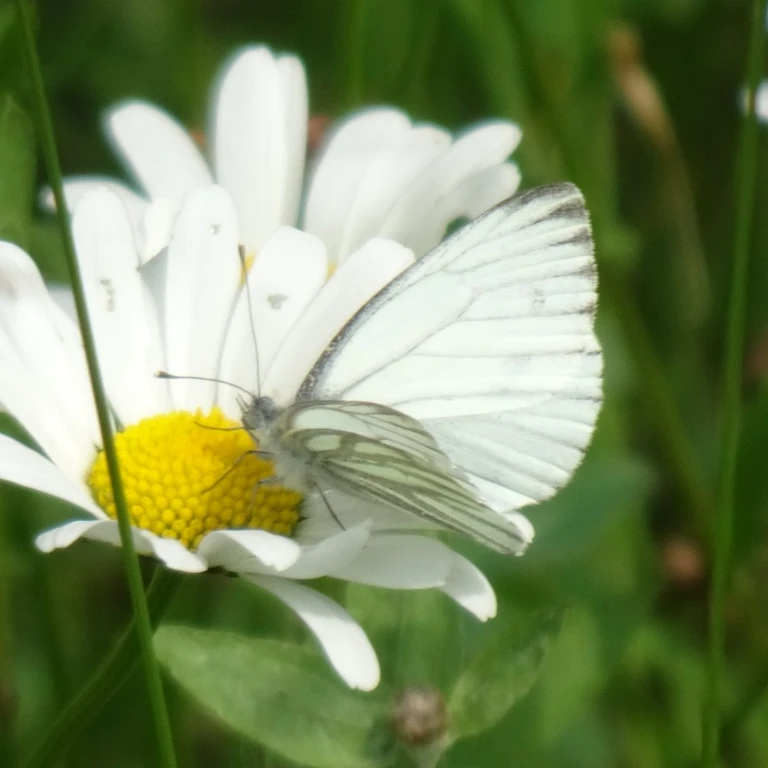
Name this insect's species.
Pieris napi
